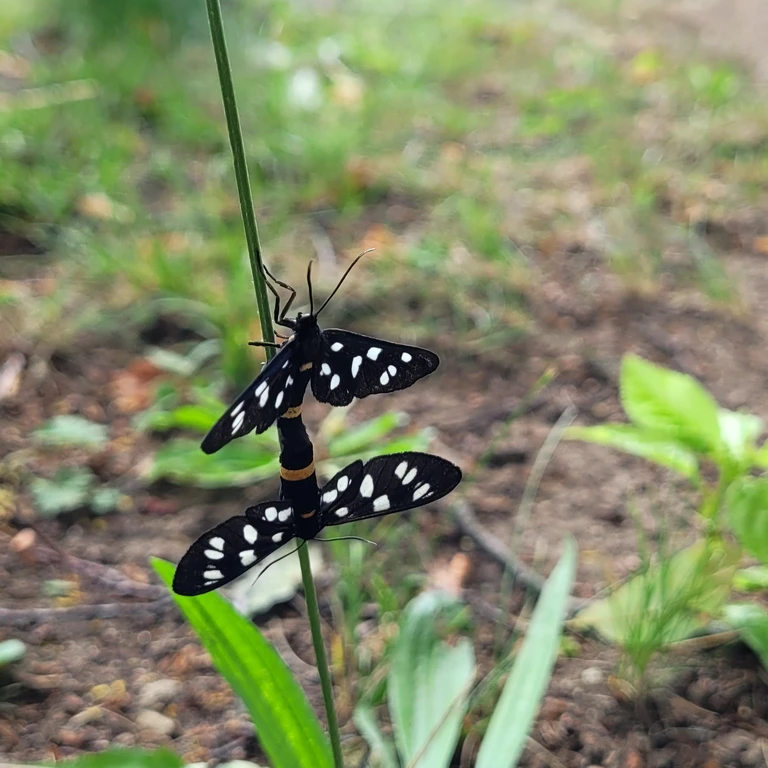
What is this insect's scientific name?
Amata phegea
